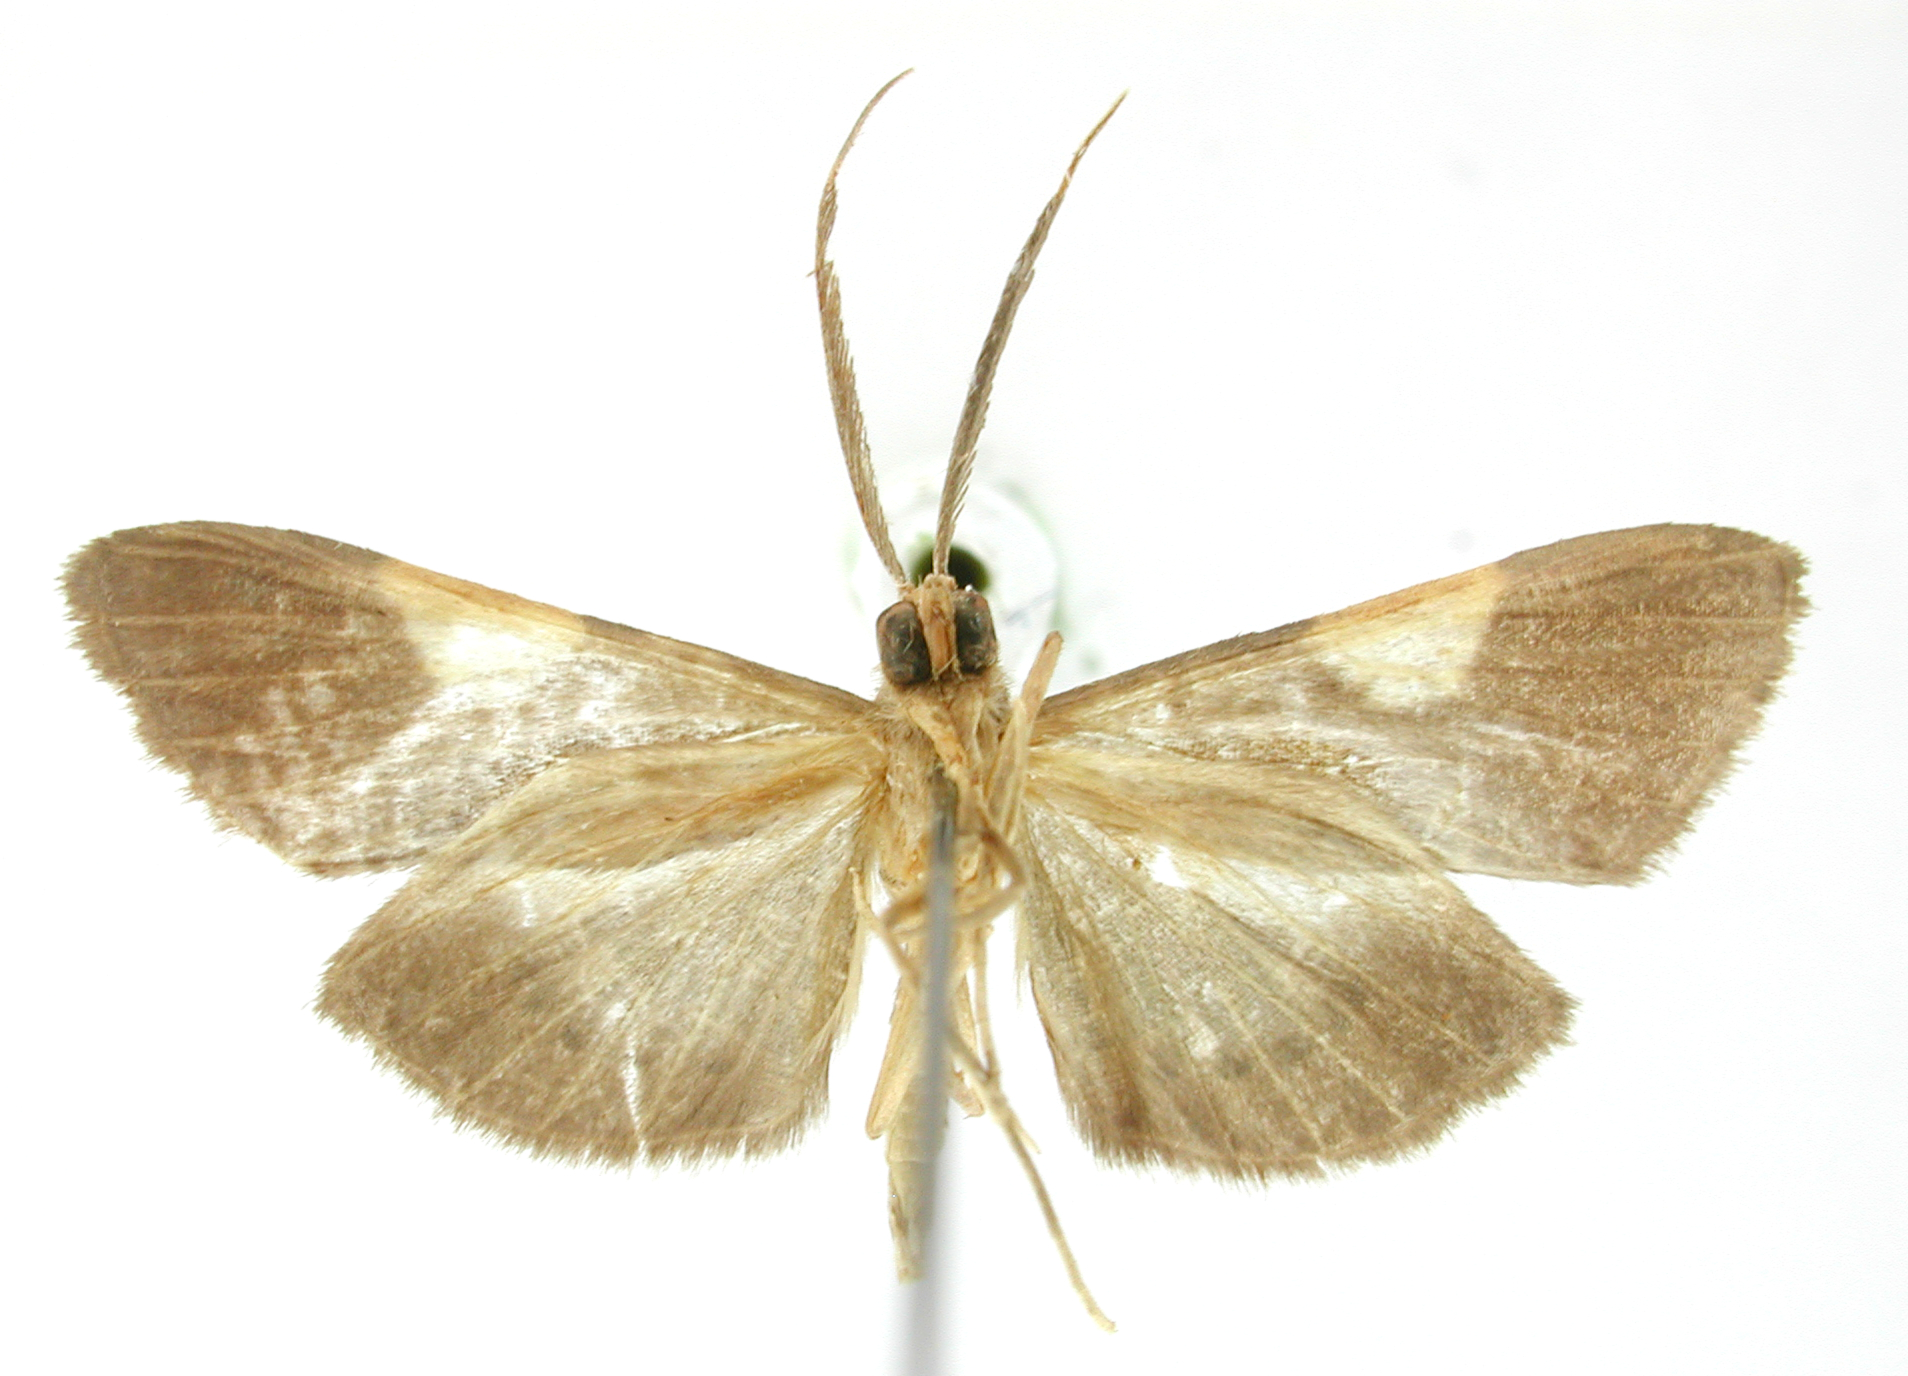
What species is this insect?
Aplogompha angusta
